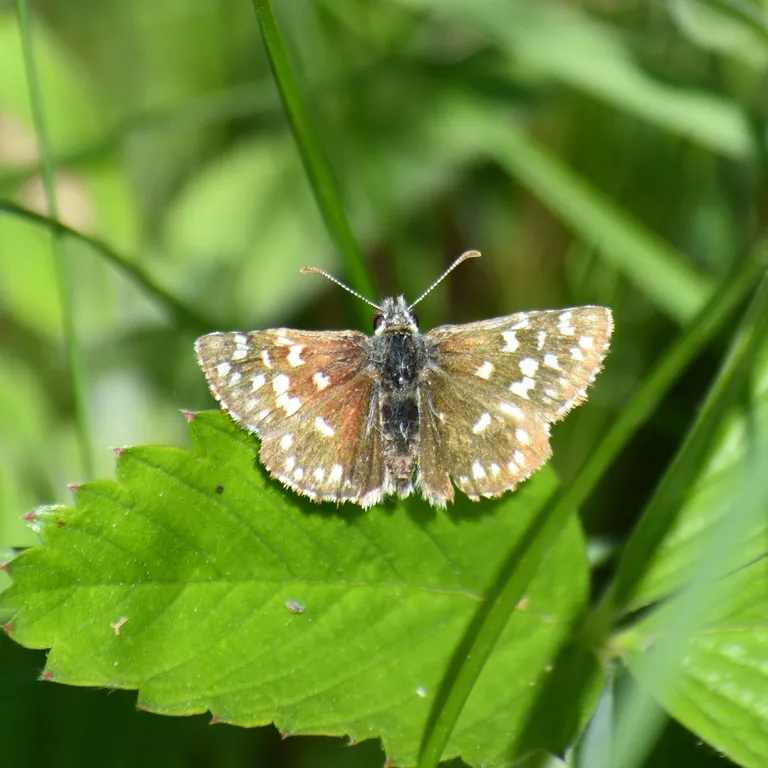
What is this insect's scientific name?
Pyrgus malvae
